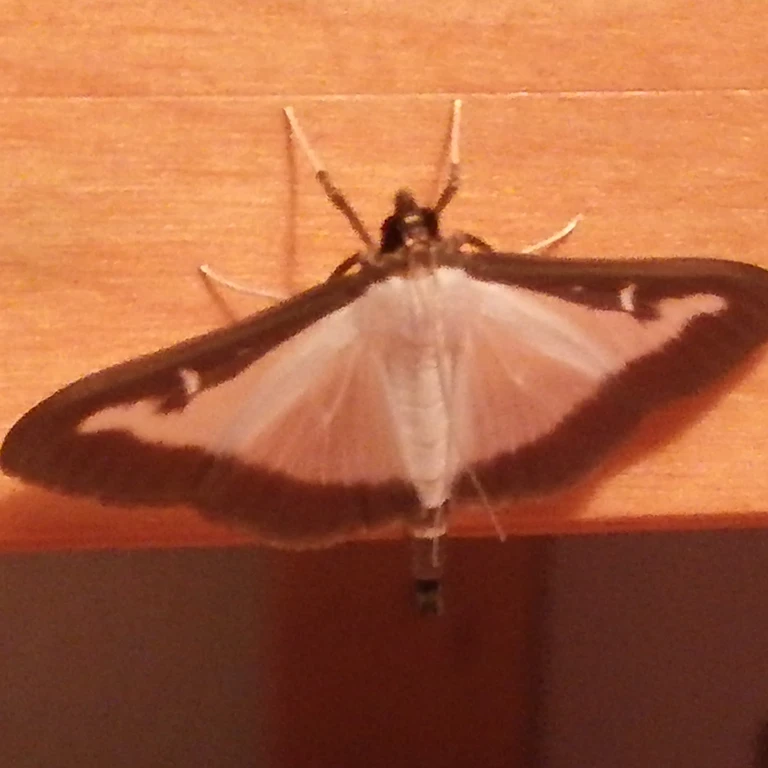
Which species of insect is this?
Cydalima perspectalis
